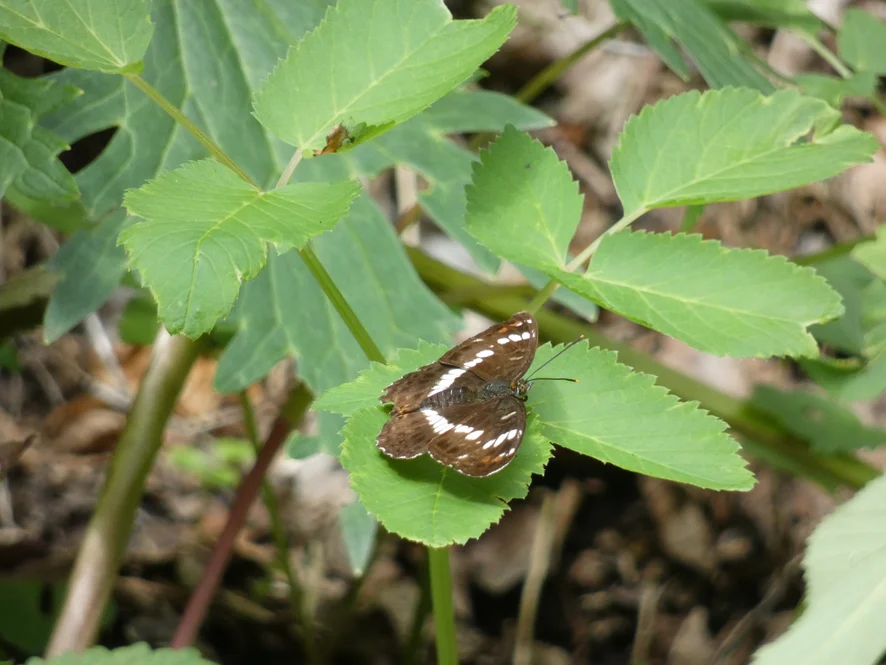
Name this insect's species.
Limenitis camilla (also Ladoga camilla)
